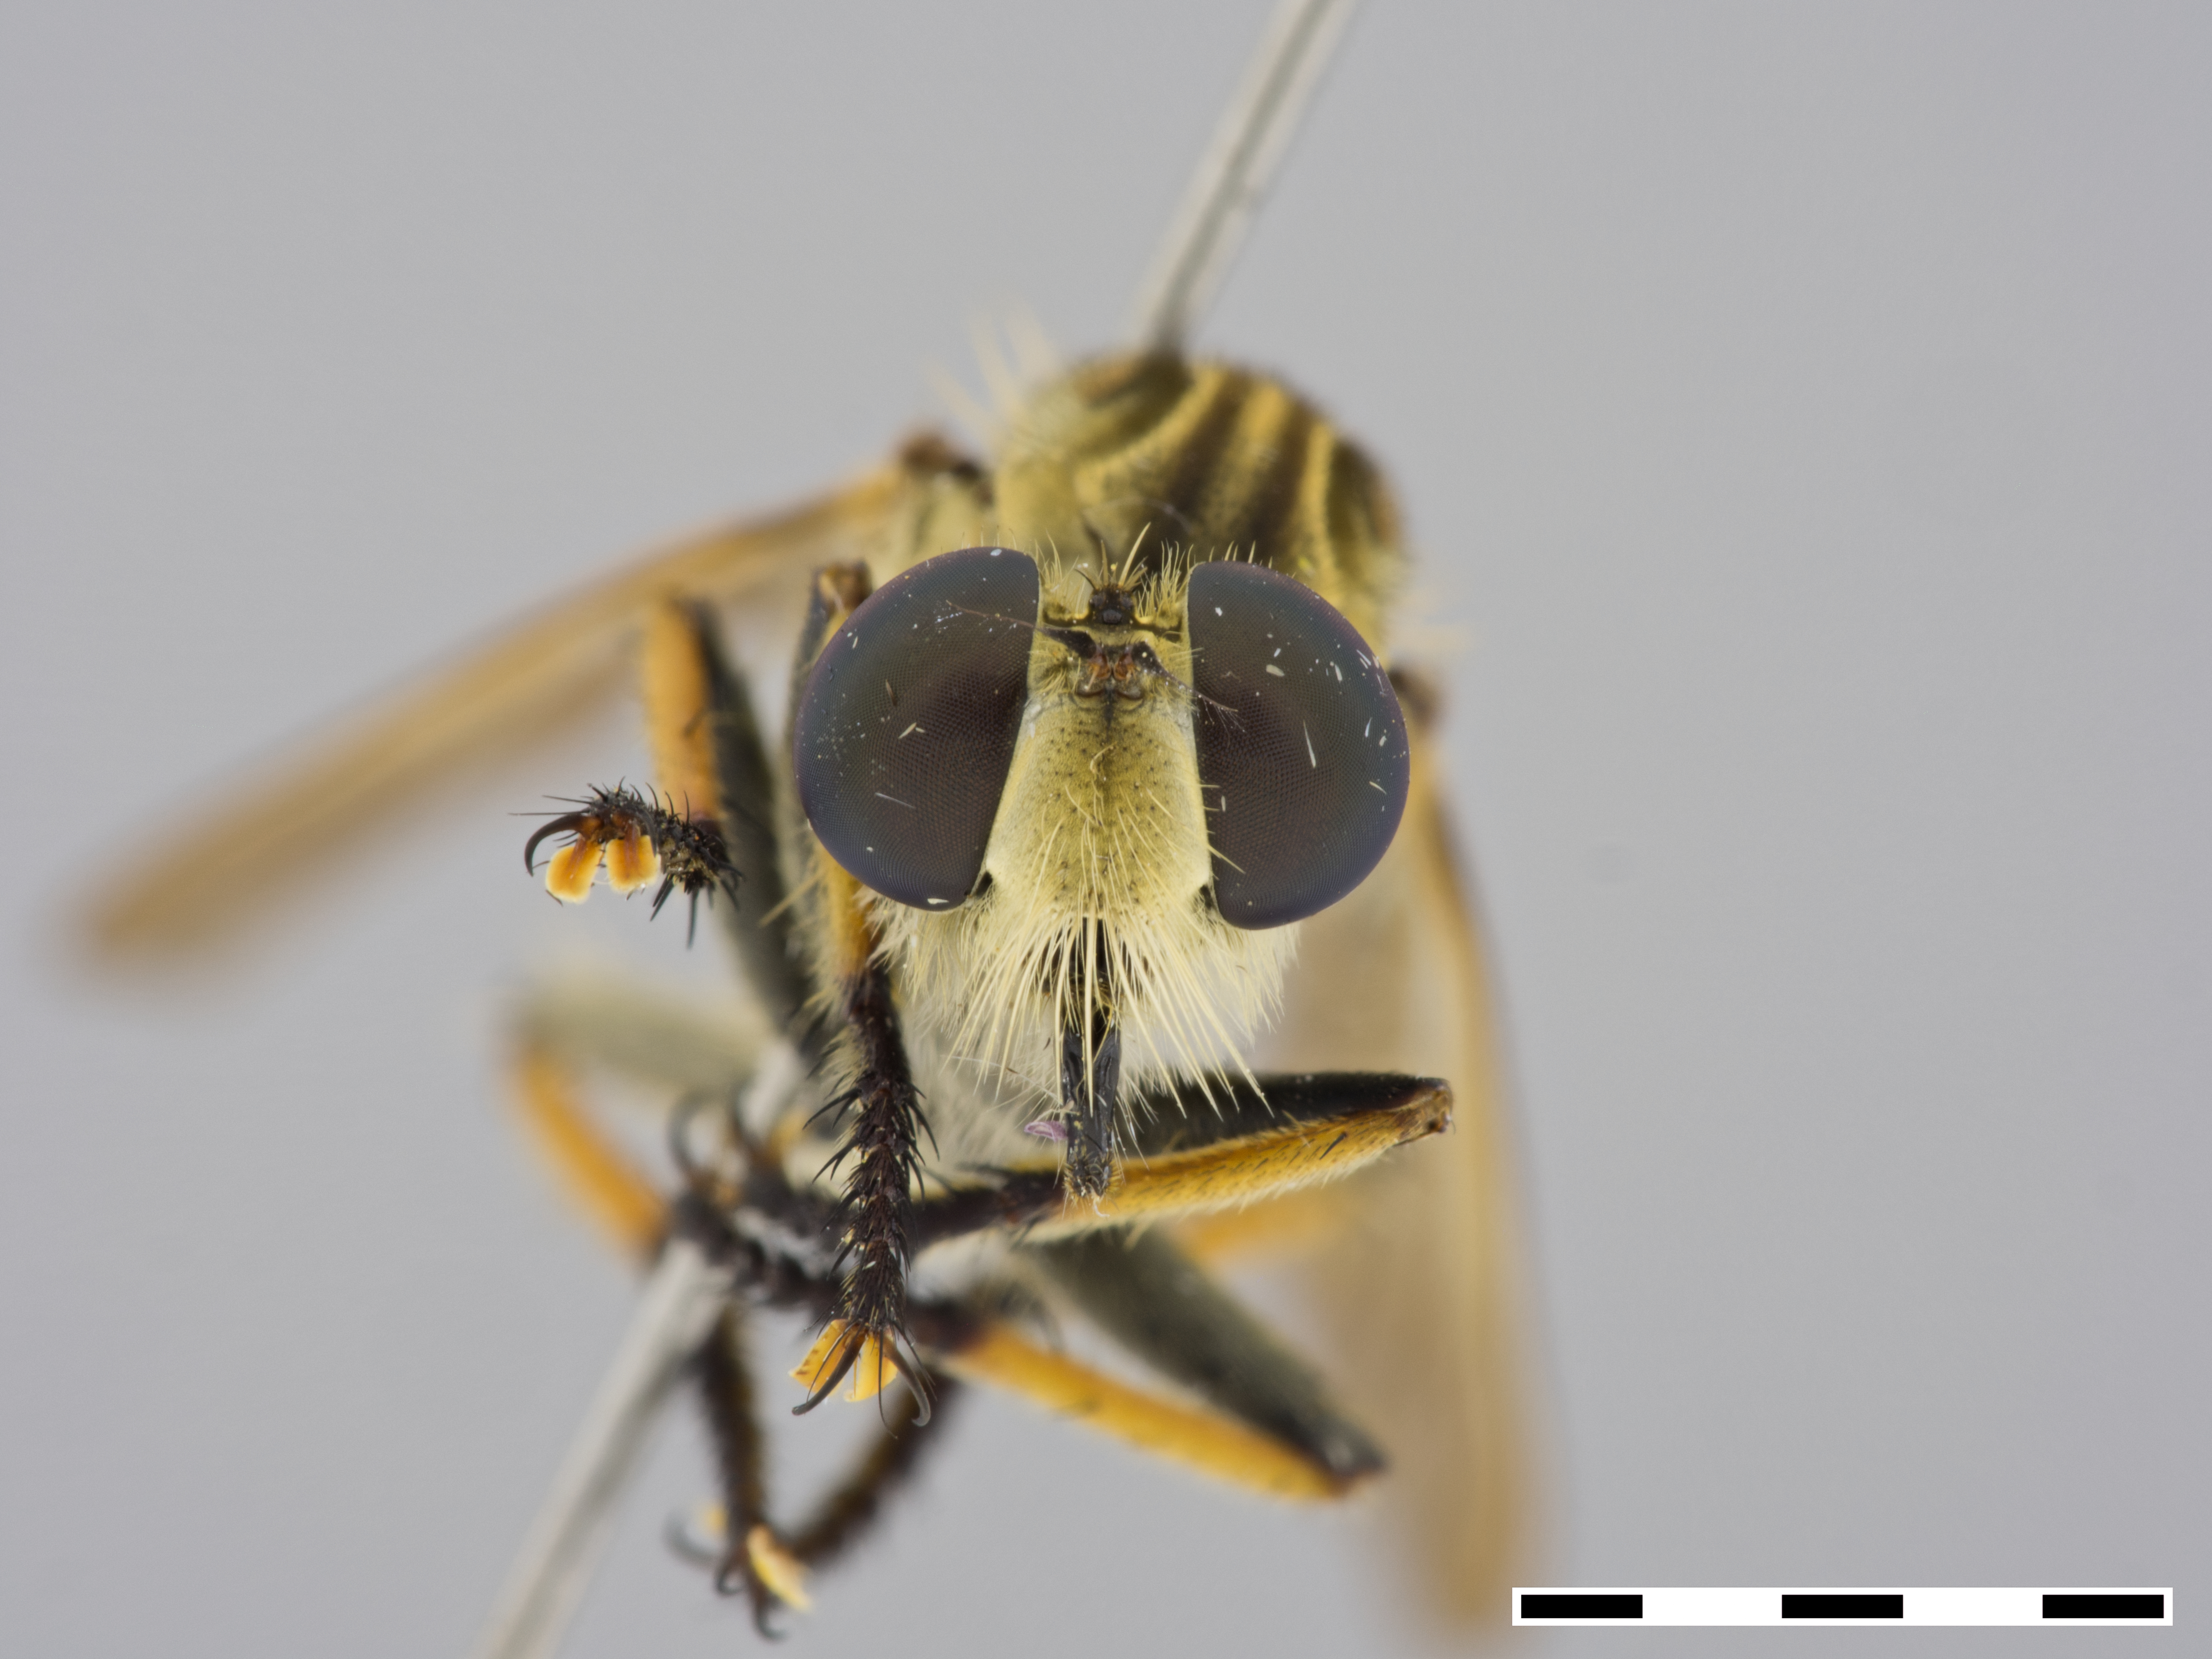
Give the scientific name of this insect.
Cophinopoda pulchripes
